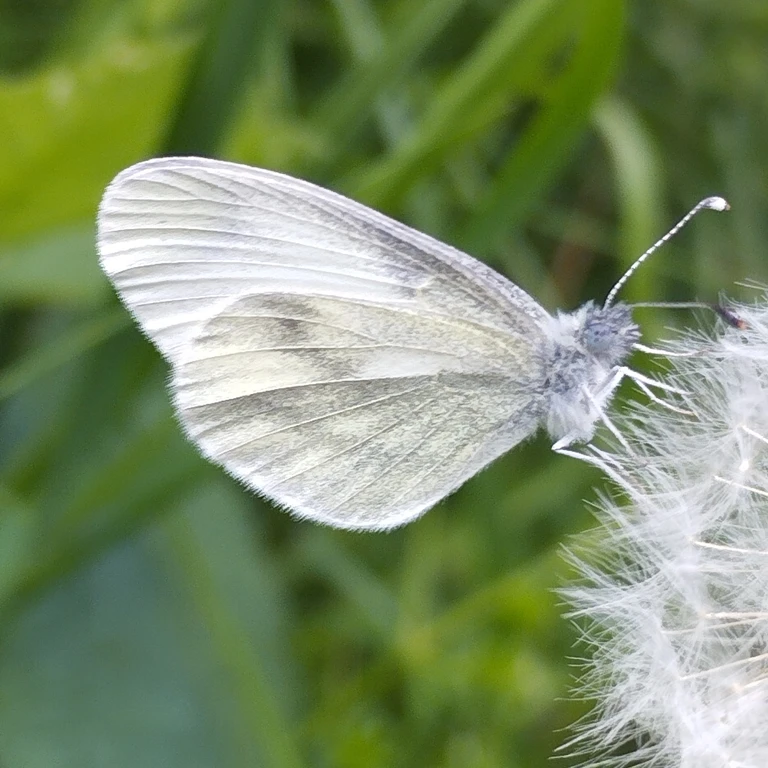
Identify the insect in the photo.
Leptidea sinapis/juvernica
